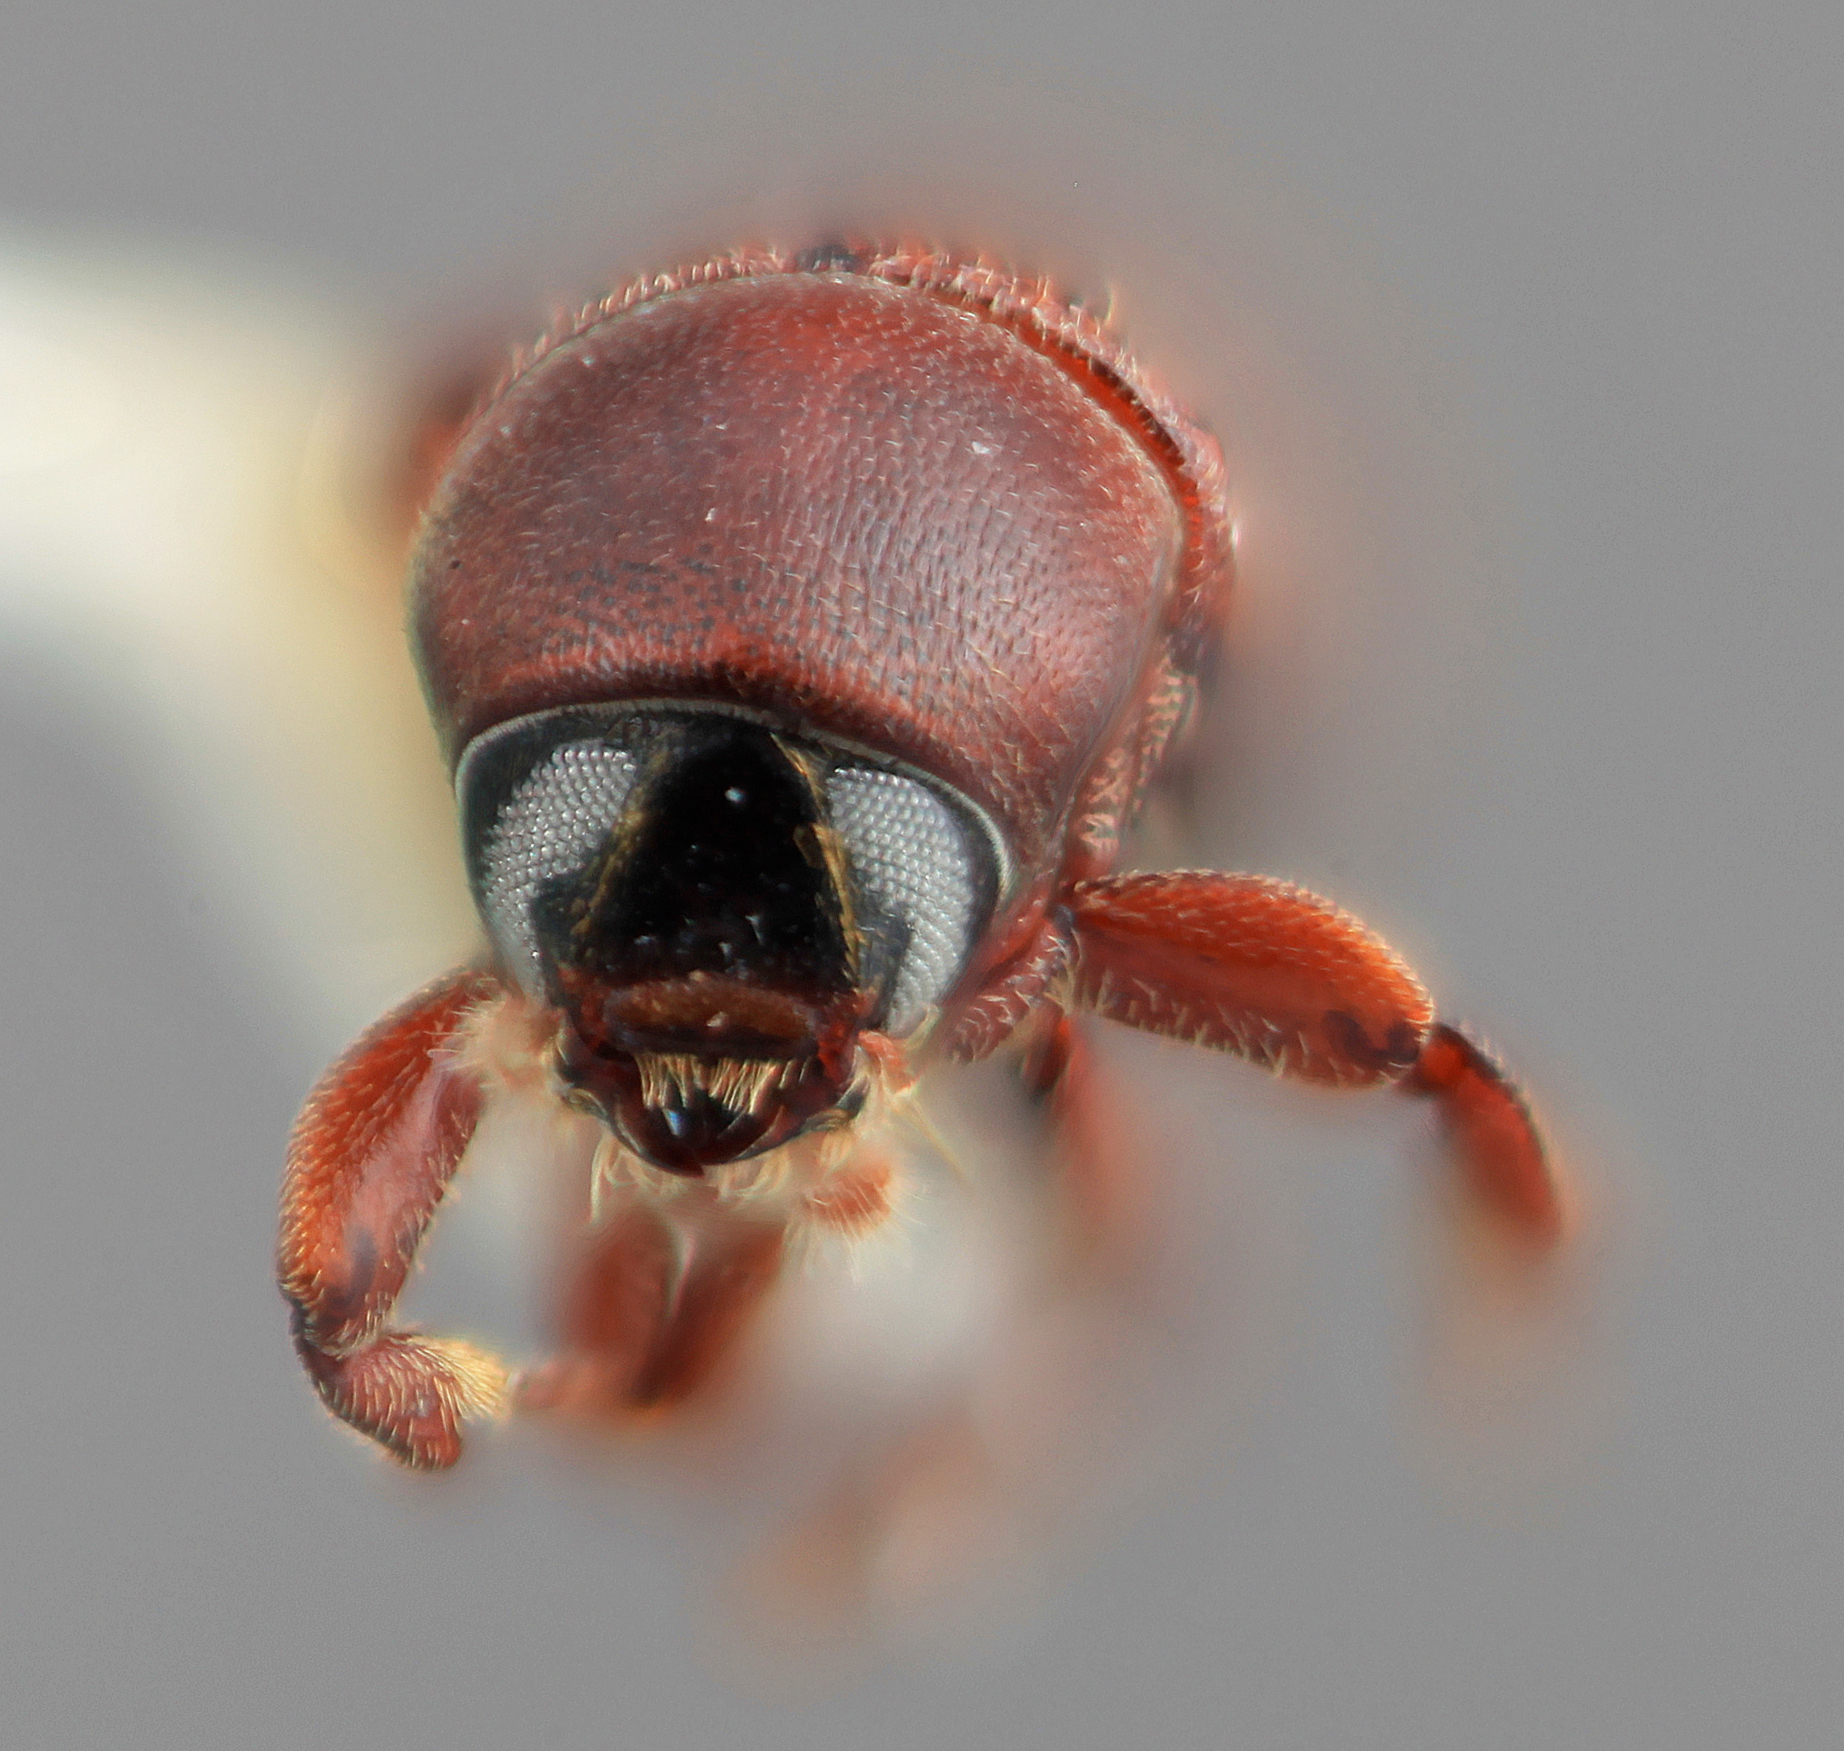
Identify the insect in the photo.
Cnesinus fulgens (also Xyleborus fulgens)
